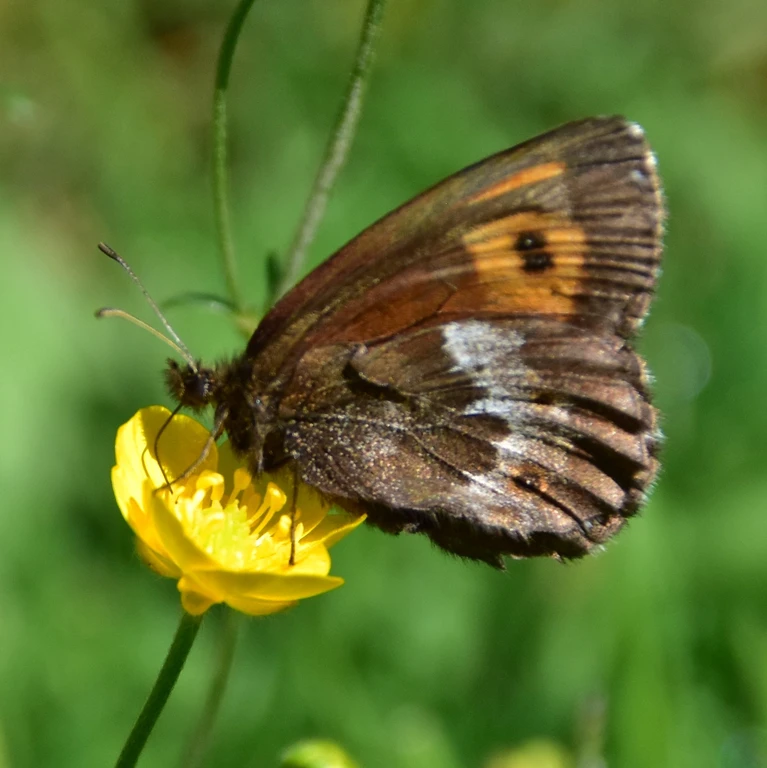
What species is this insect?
Erebia euryale
